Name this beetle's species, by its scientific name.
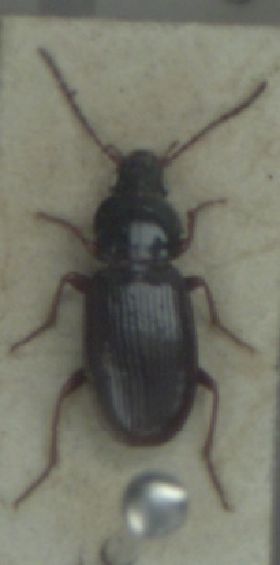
Pterostichus strenuus
